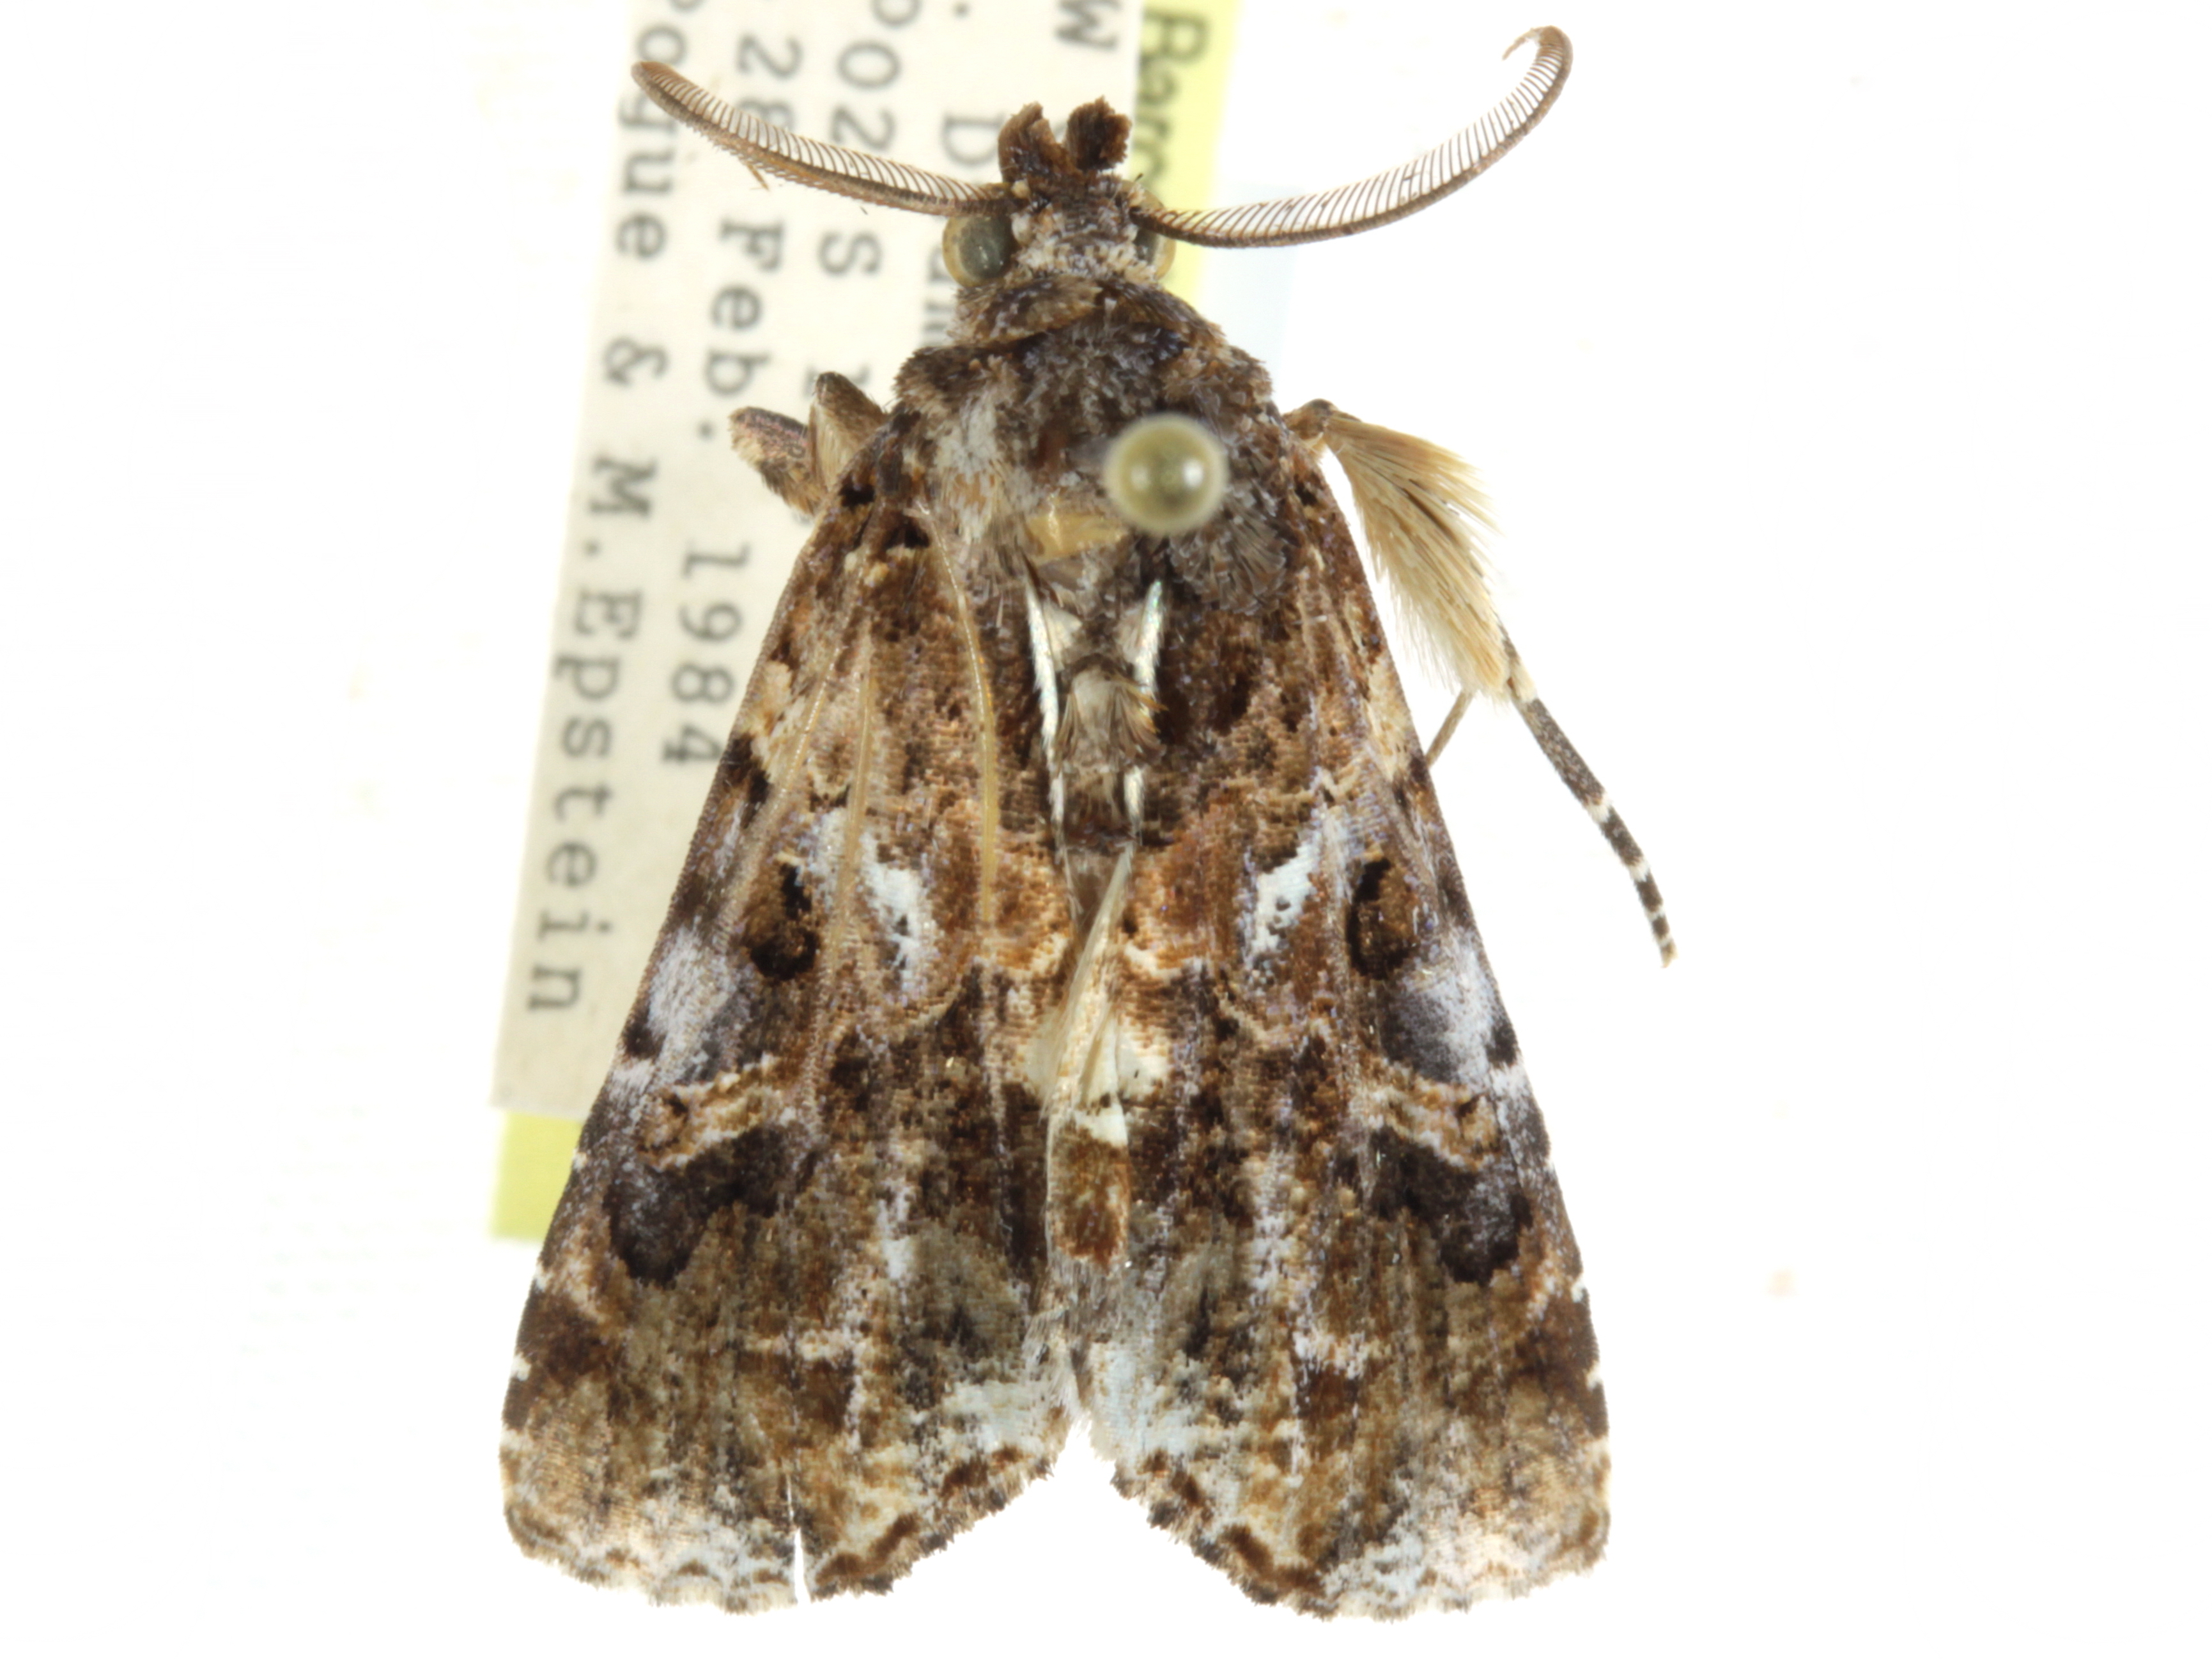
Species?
Pseudocoarica caledonica
